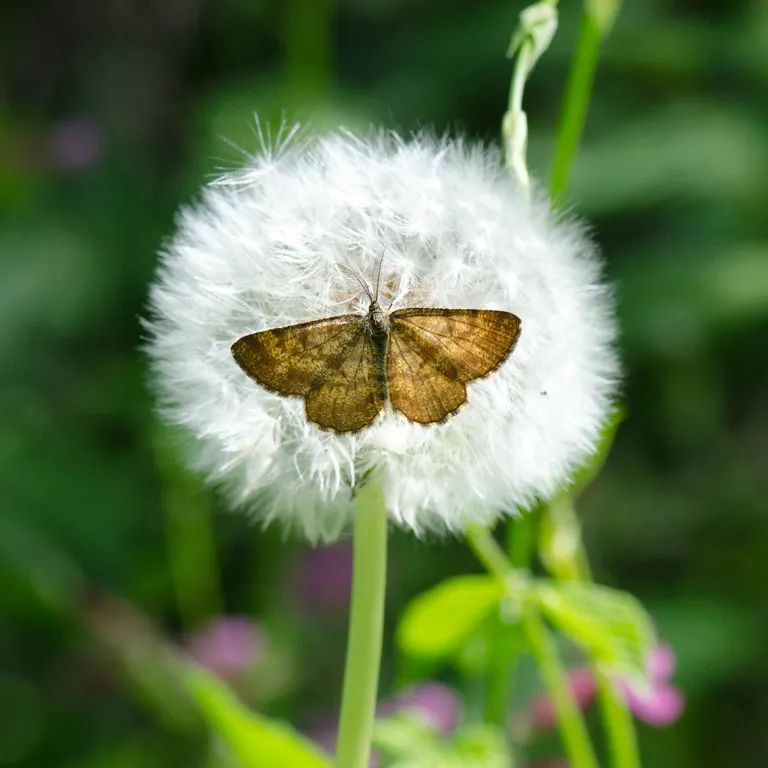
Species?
Ematurga atomaria
